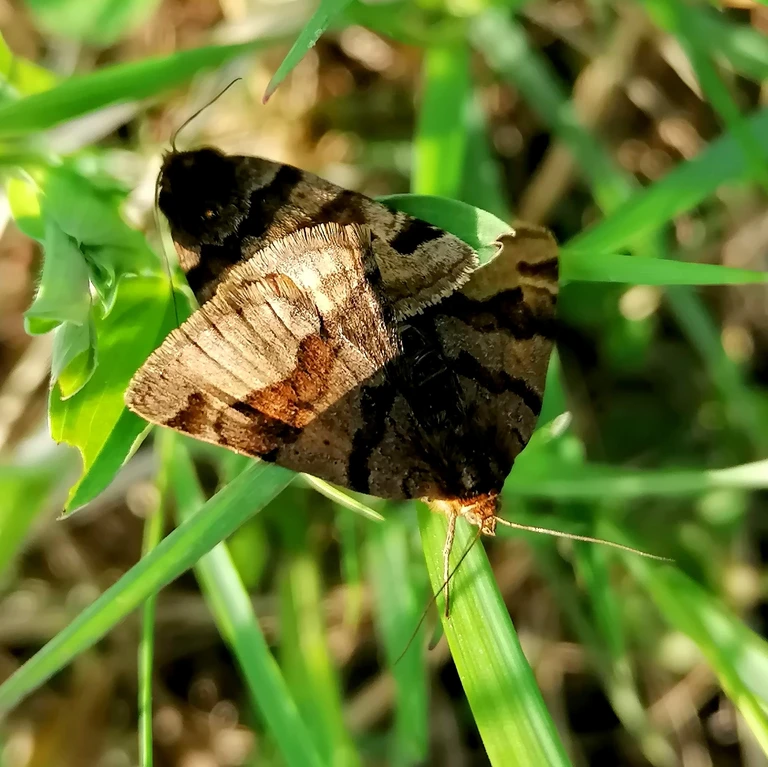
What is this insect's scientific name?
Euclidia glyphica
